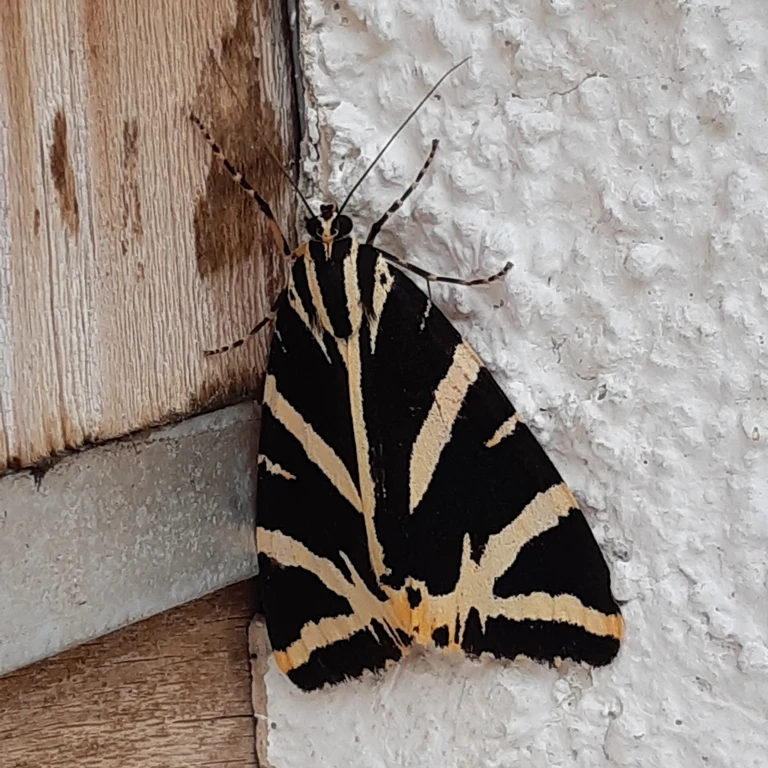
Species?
Euplagia quadripunctaria
